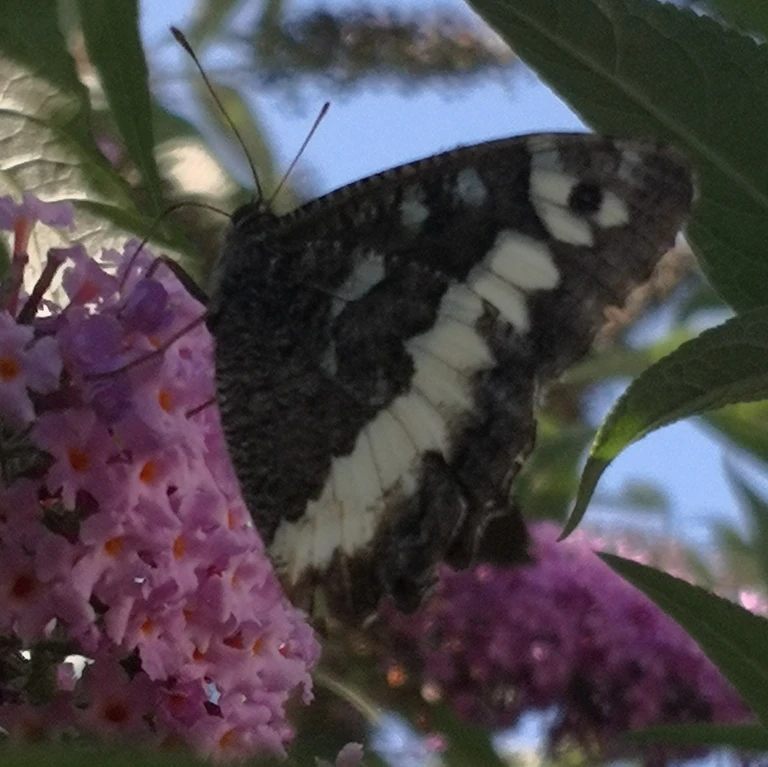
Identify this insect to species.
Brintesia circe
